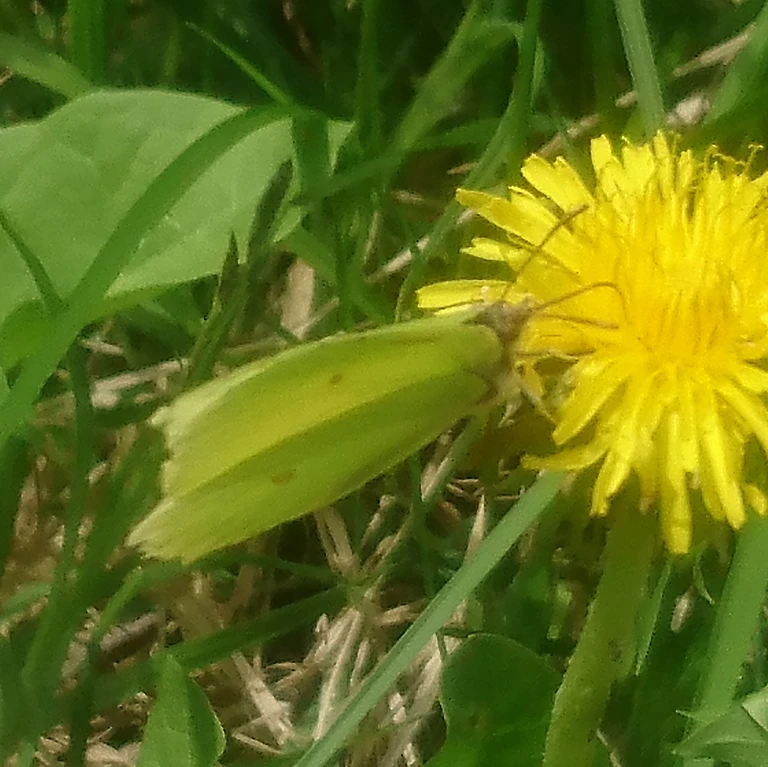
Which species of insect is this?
Gonepteryx rhamni
